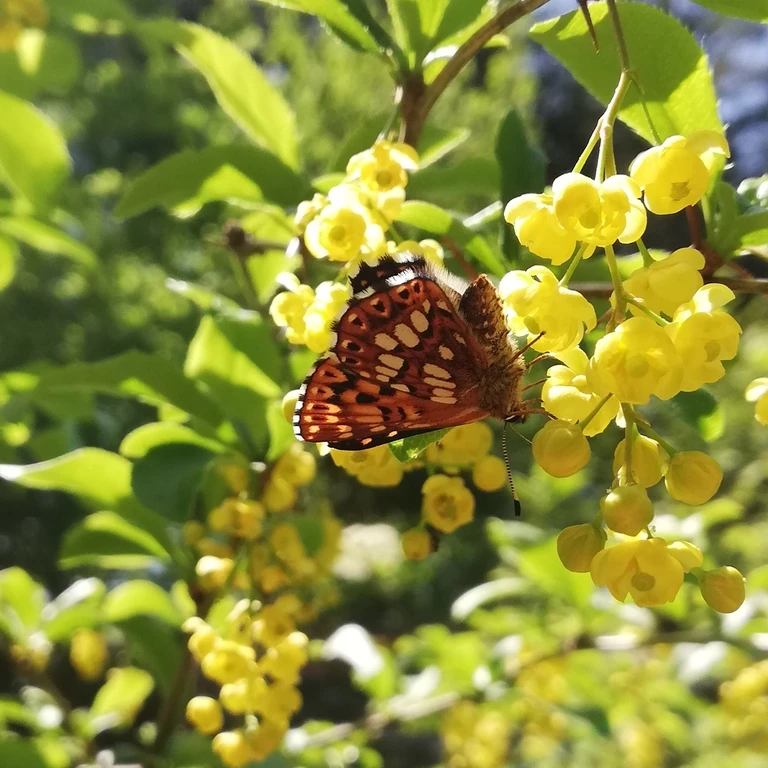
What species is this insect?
Hamearis lucina
